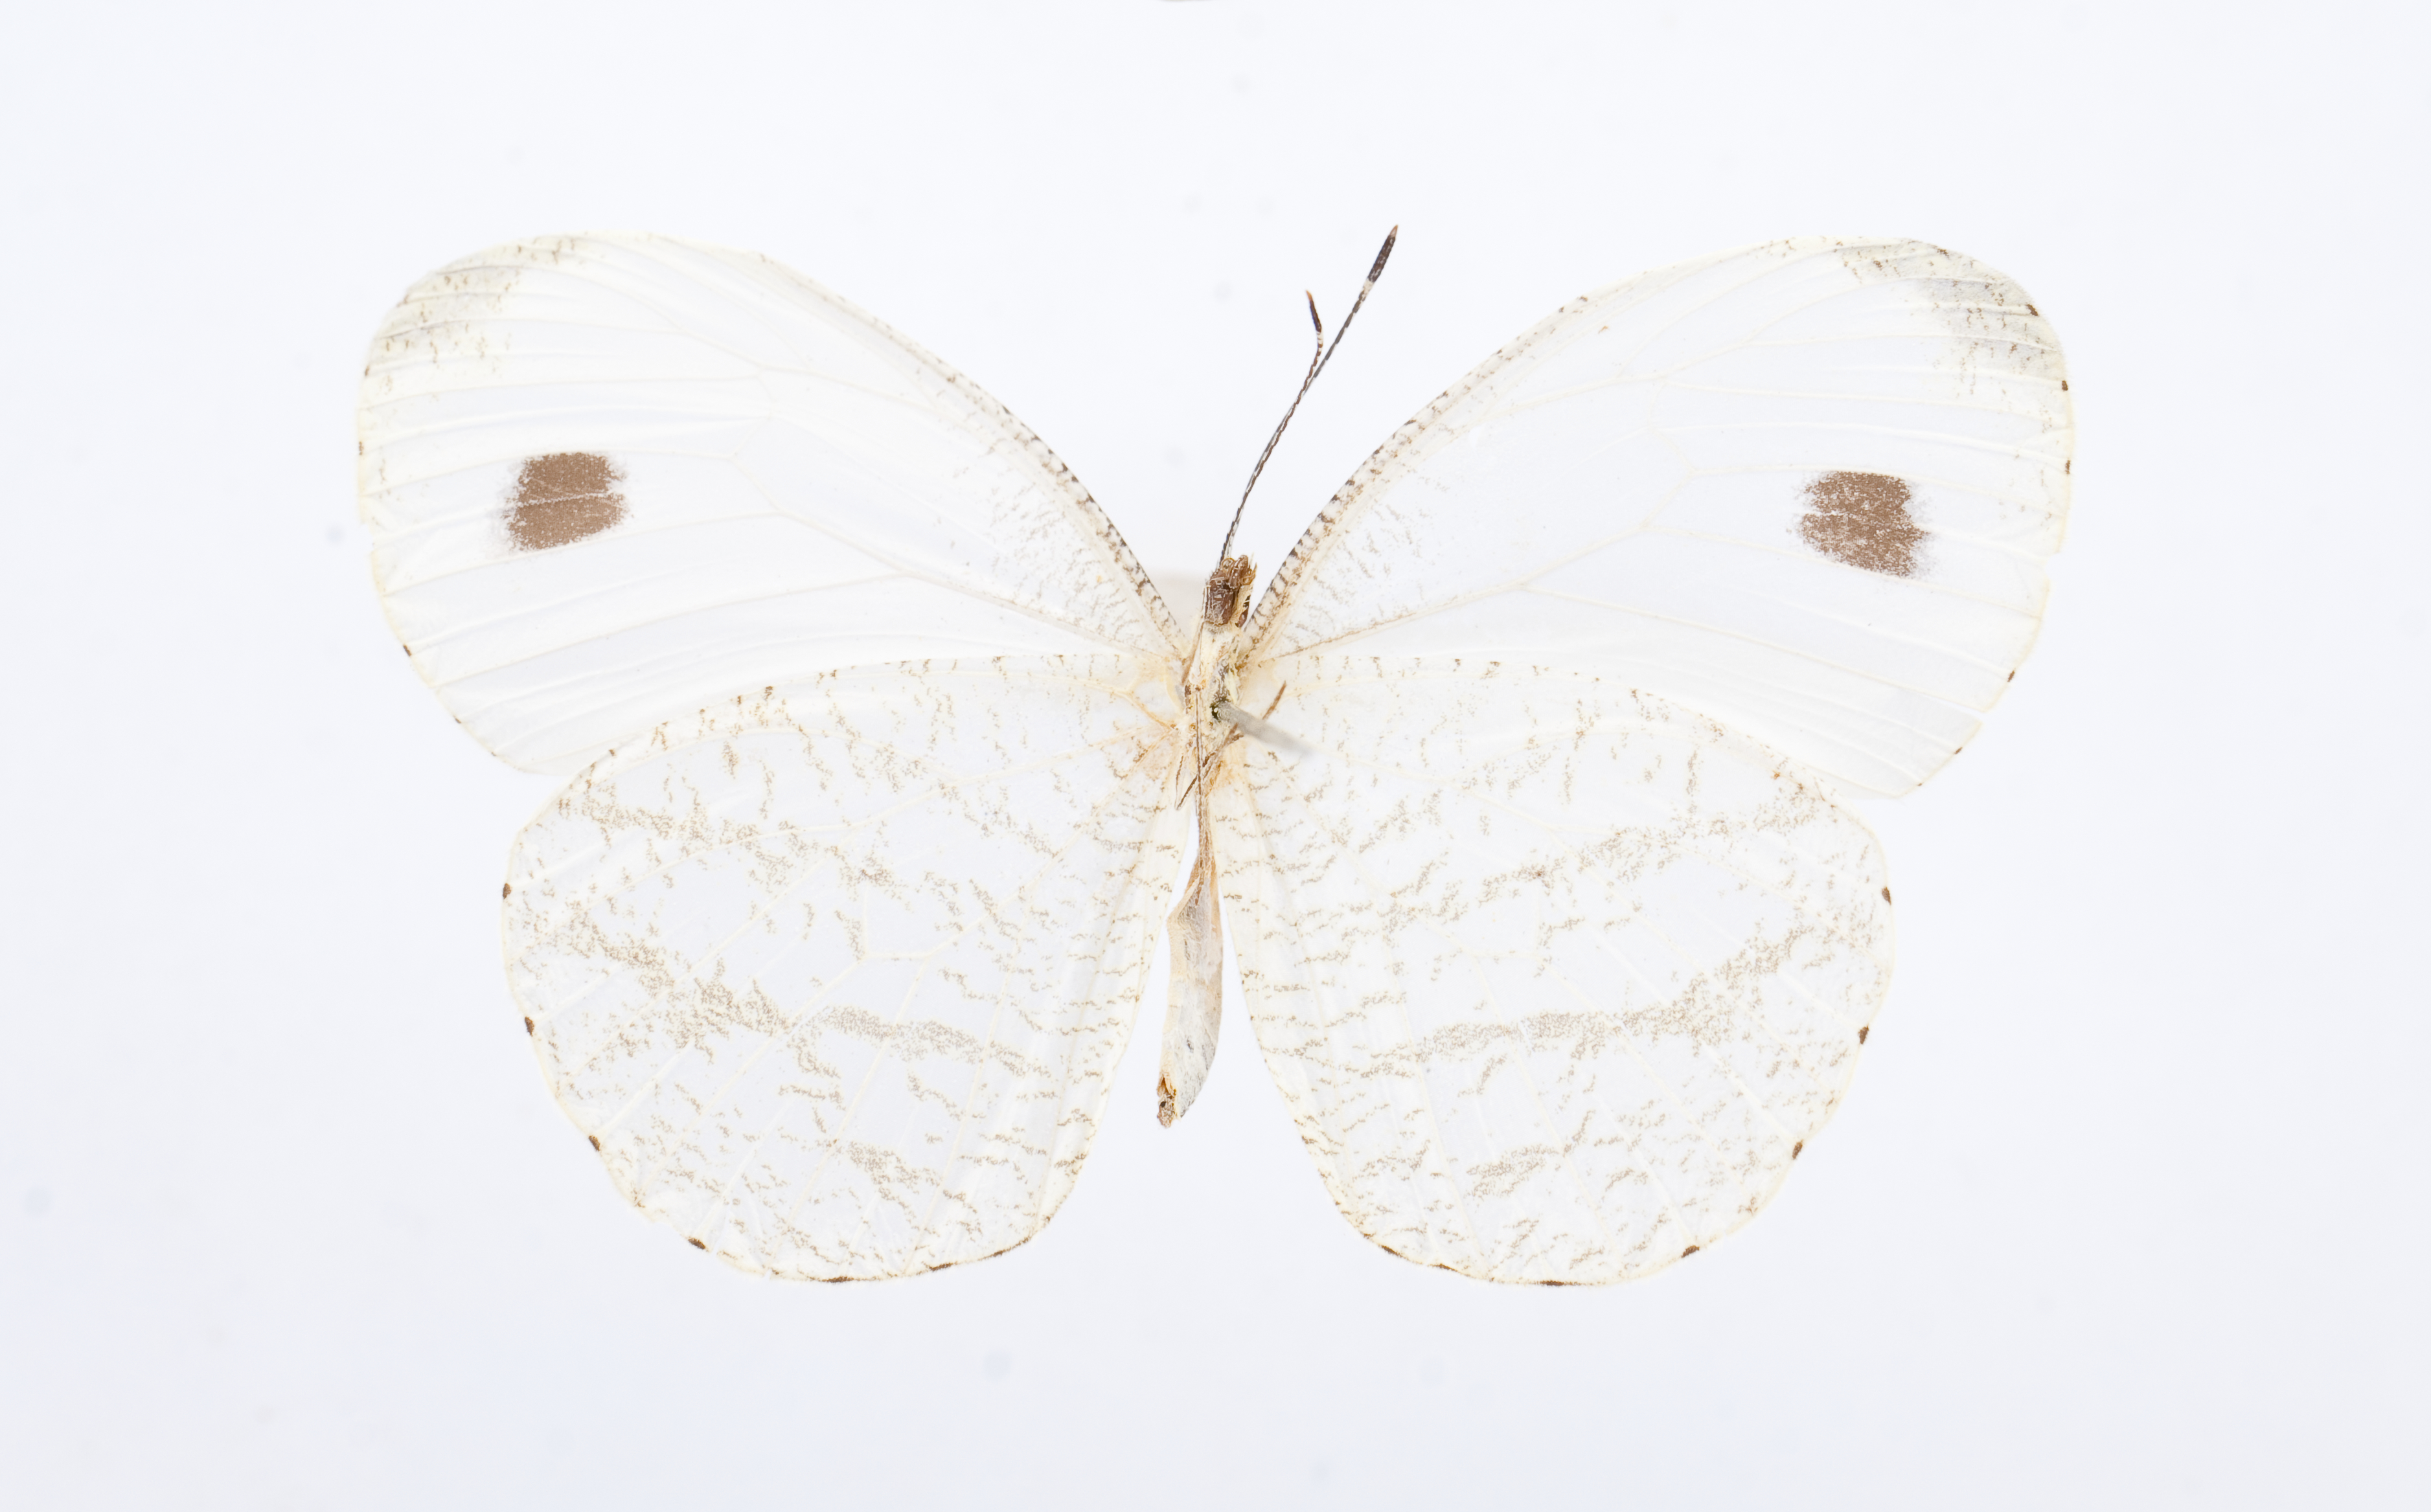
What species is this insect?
Leptosia hybrida
